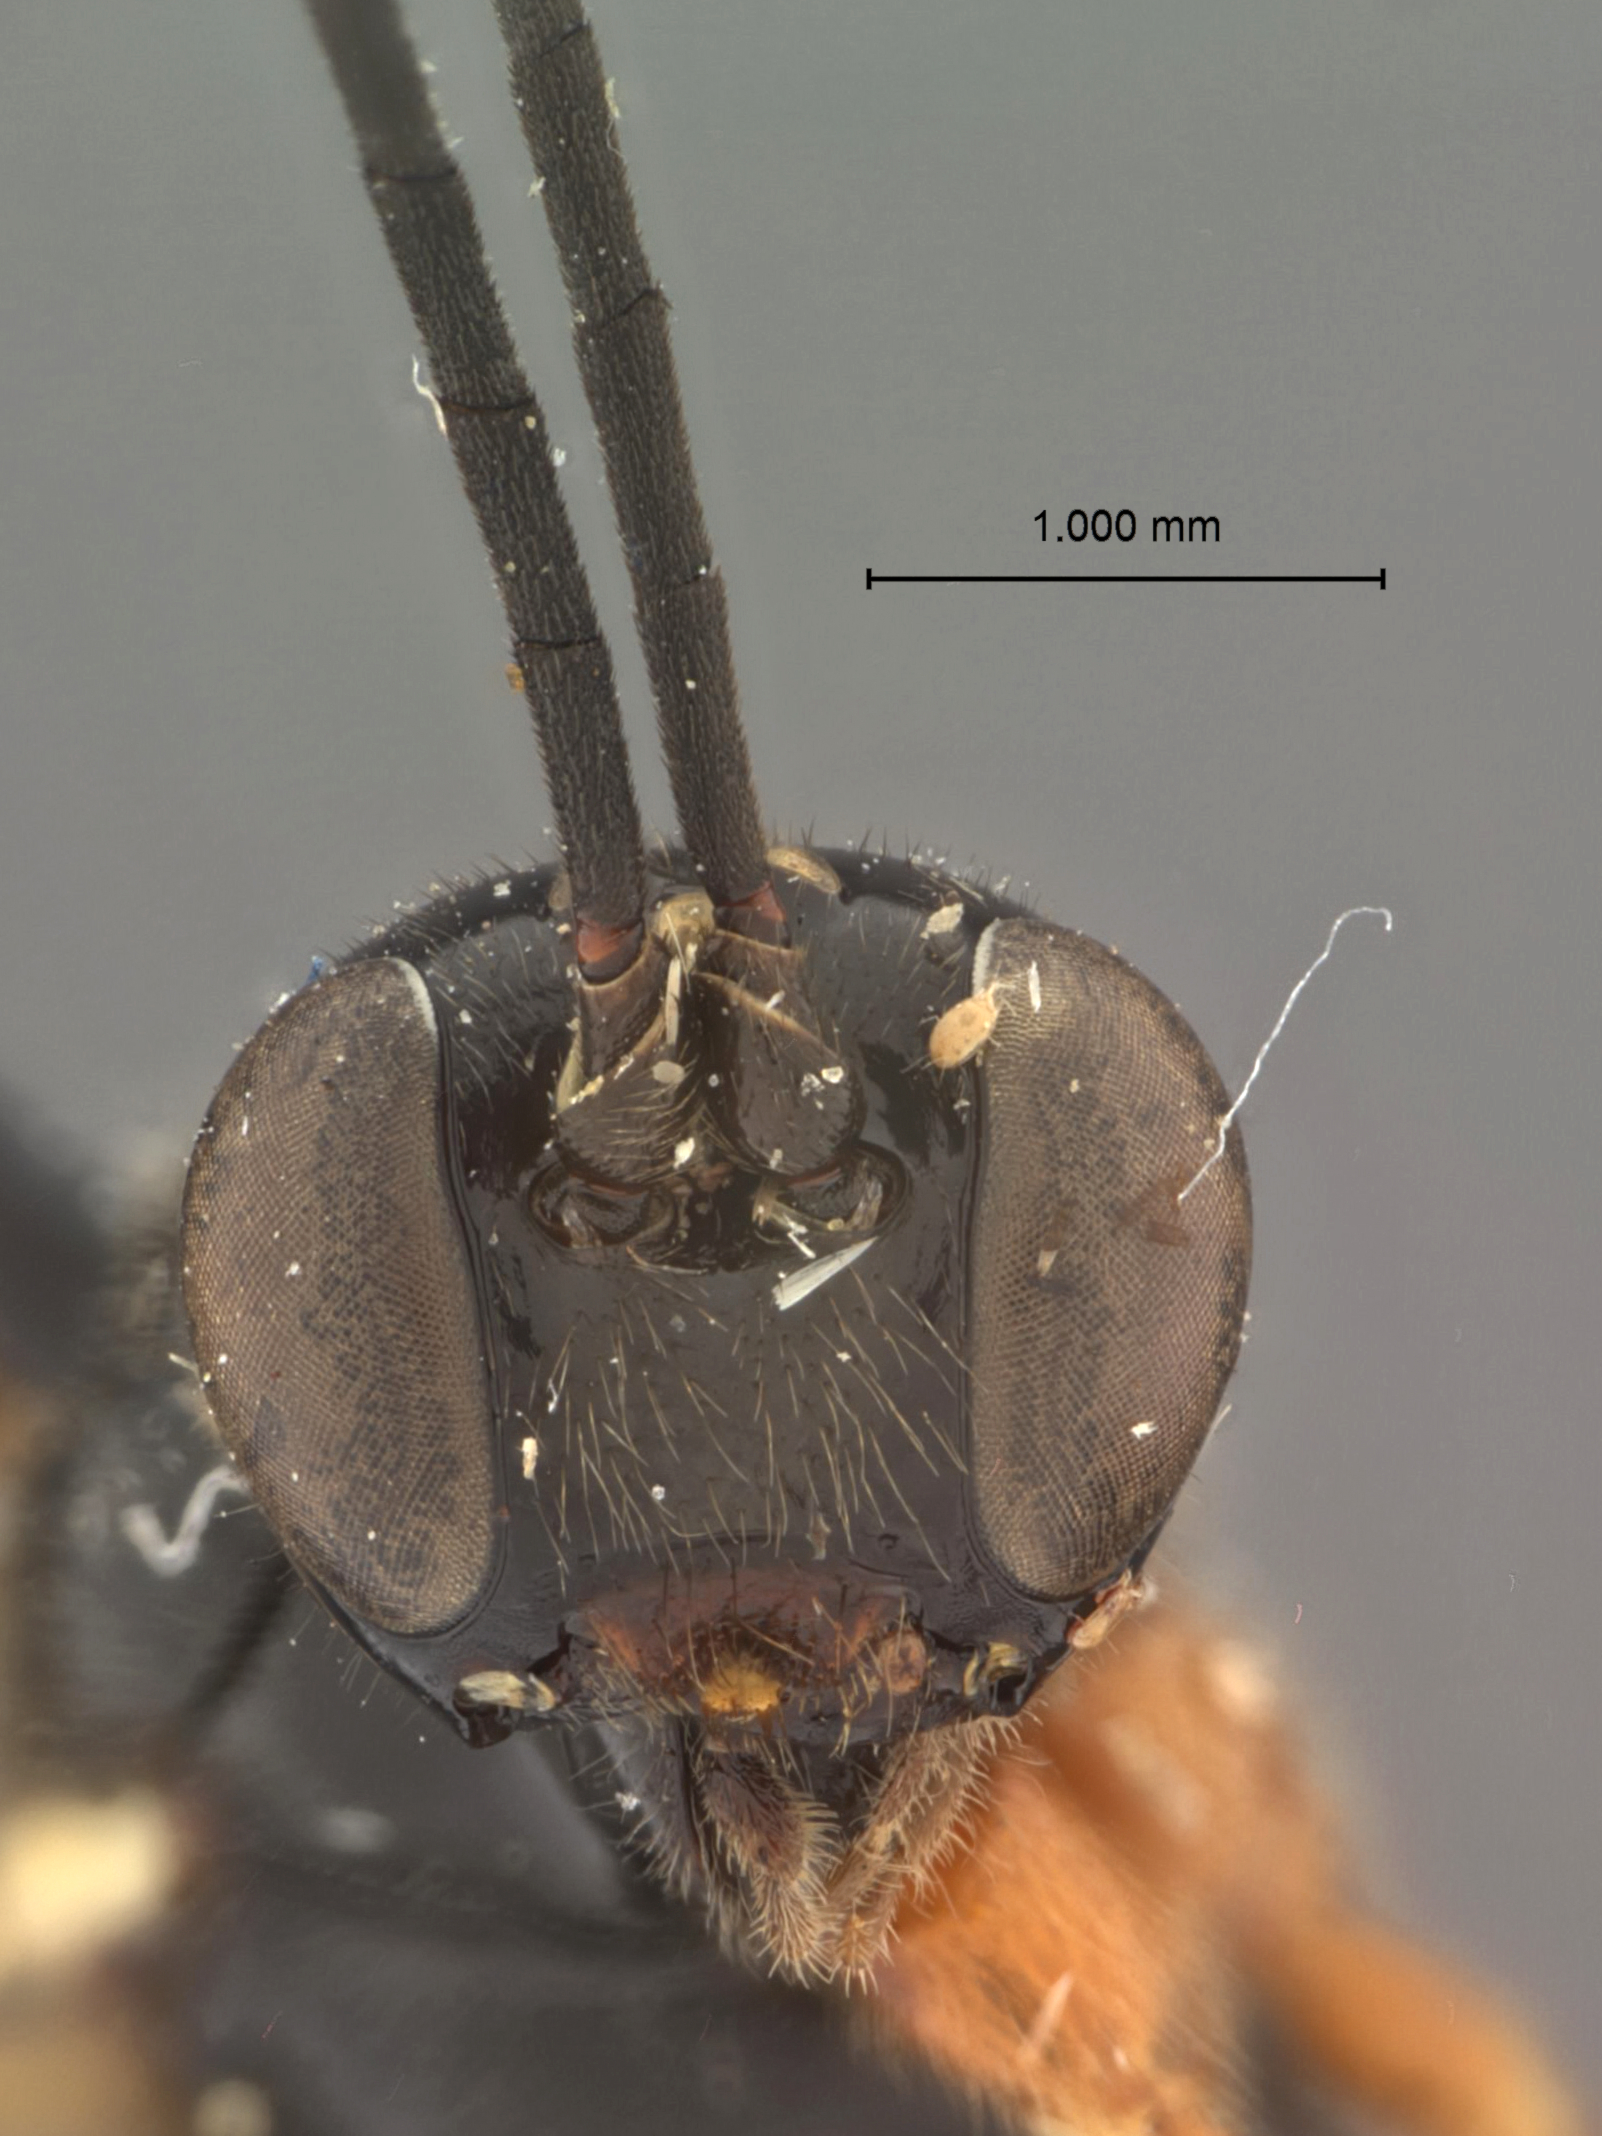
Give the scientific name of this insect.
Dolichomitus foxleei
